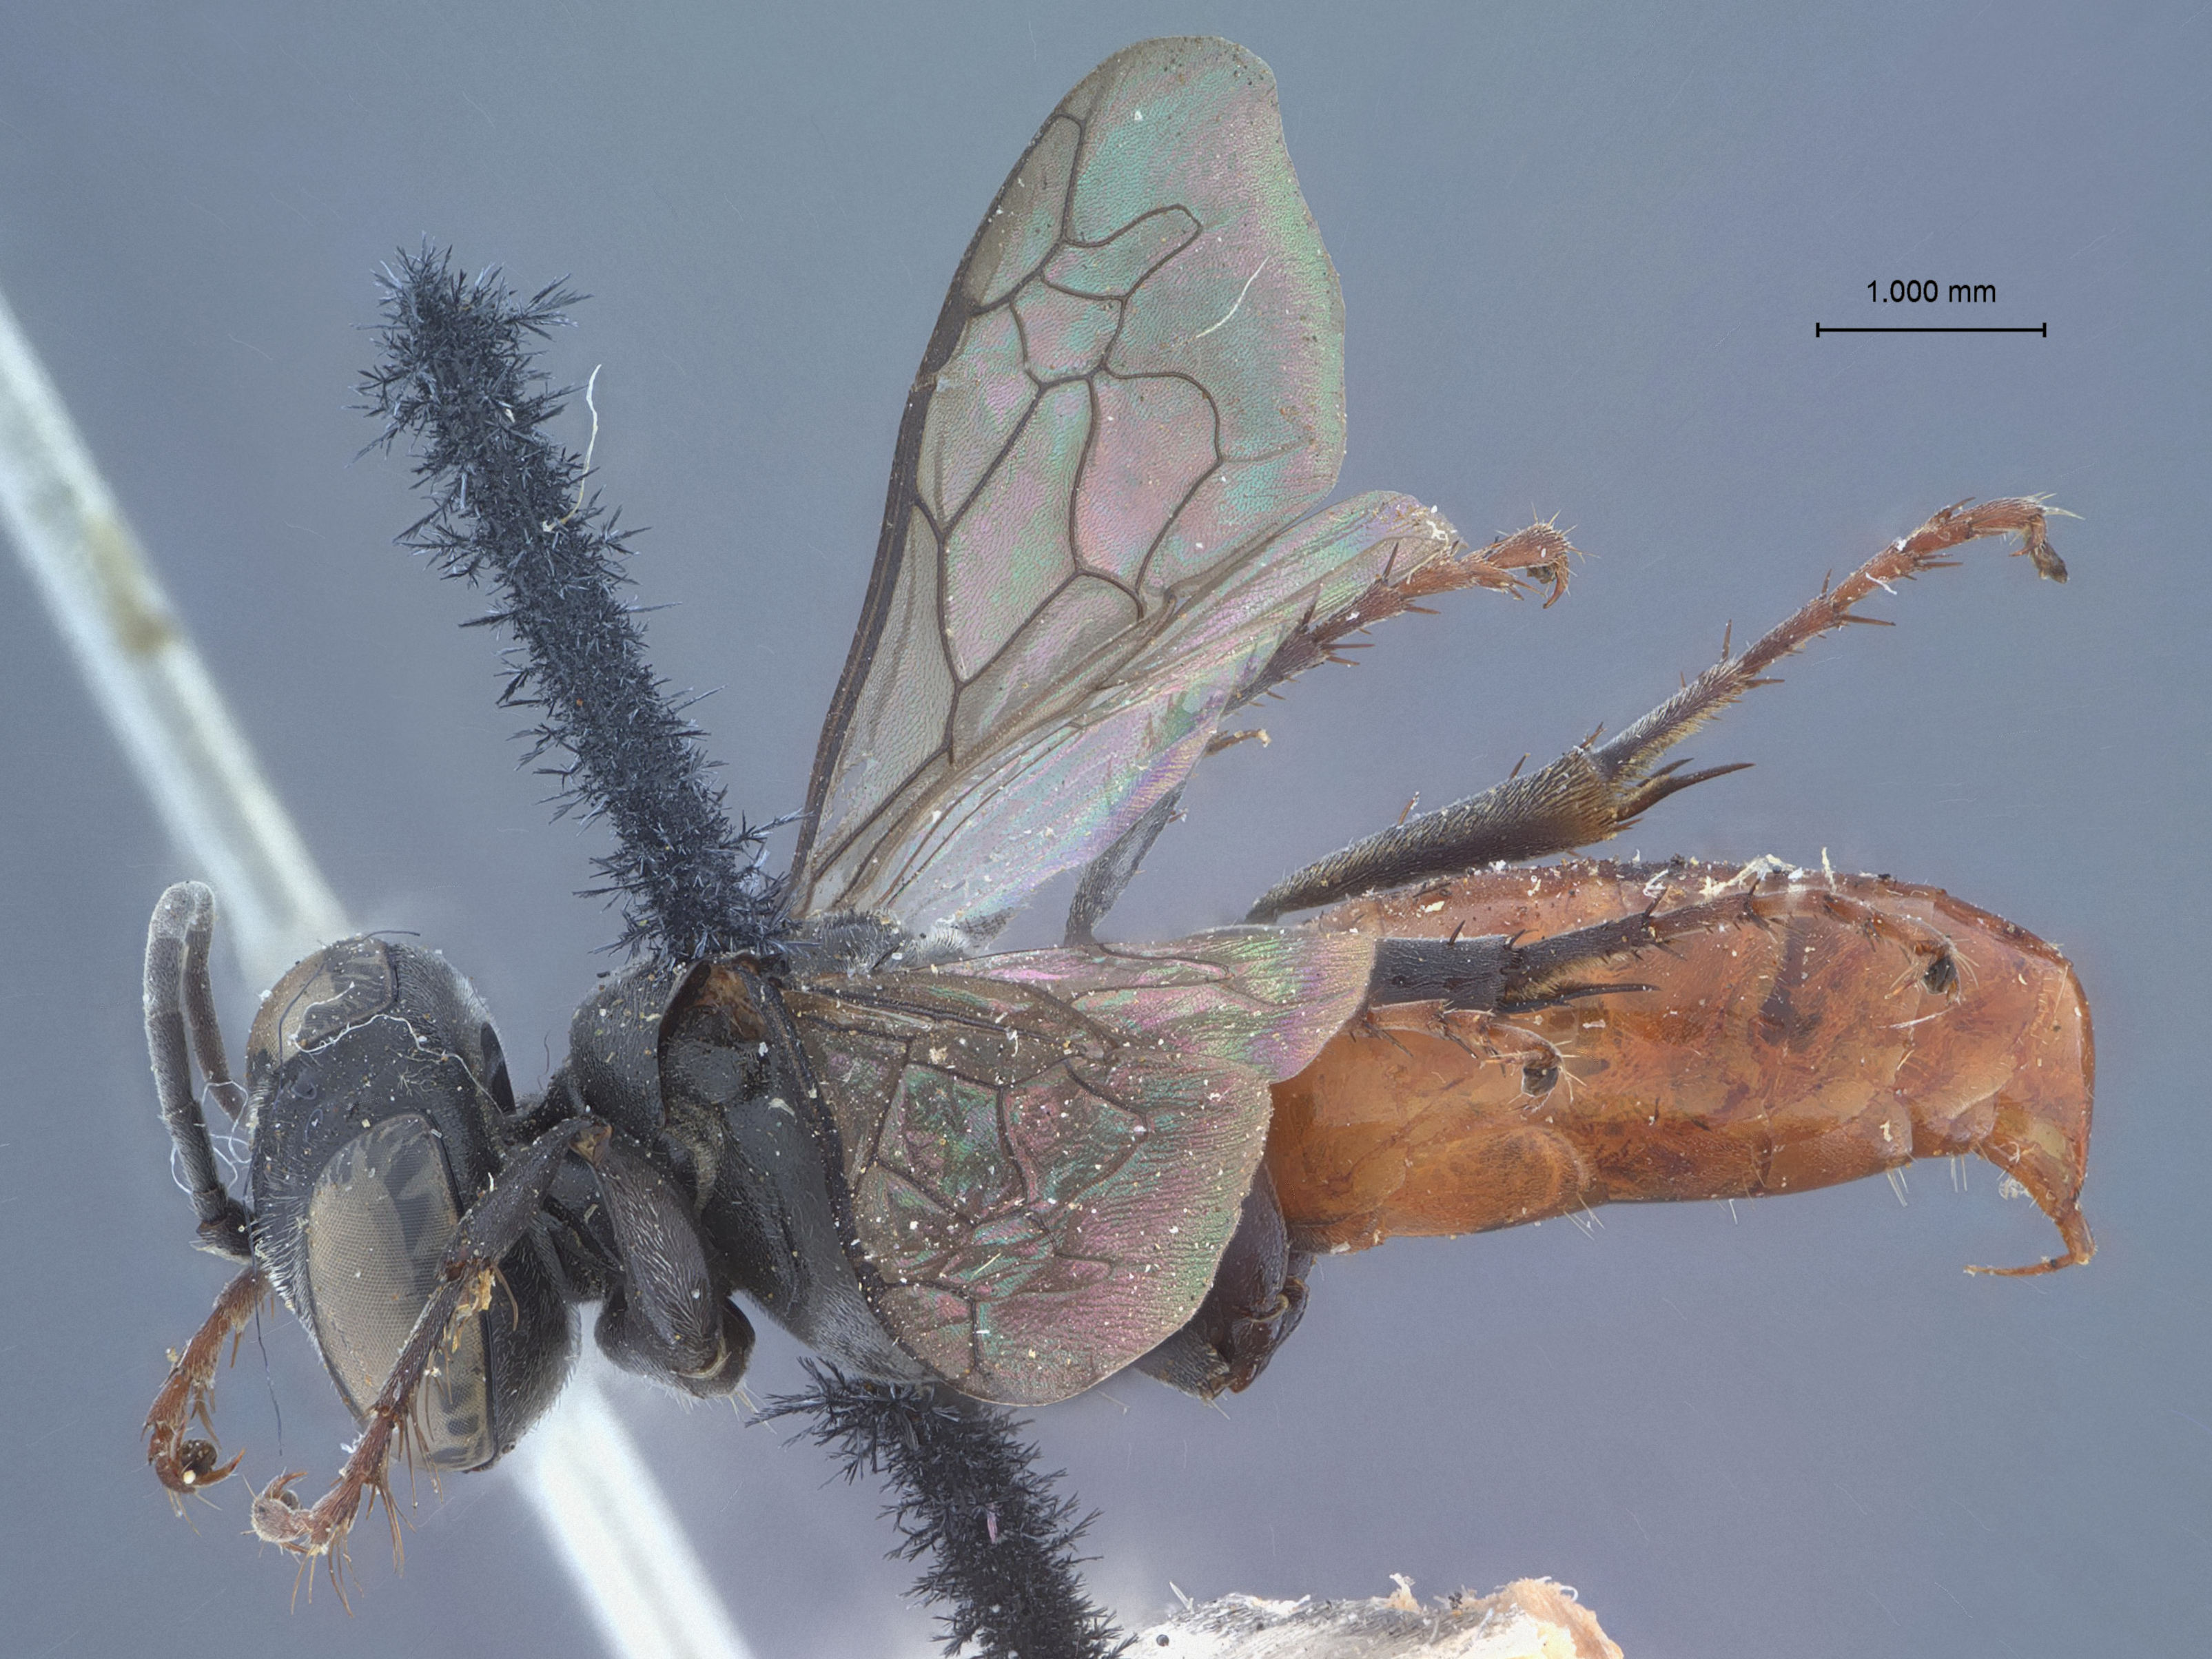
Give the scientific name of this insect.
Tachysphex giffardi
